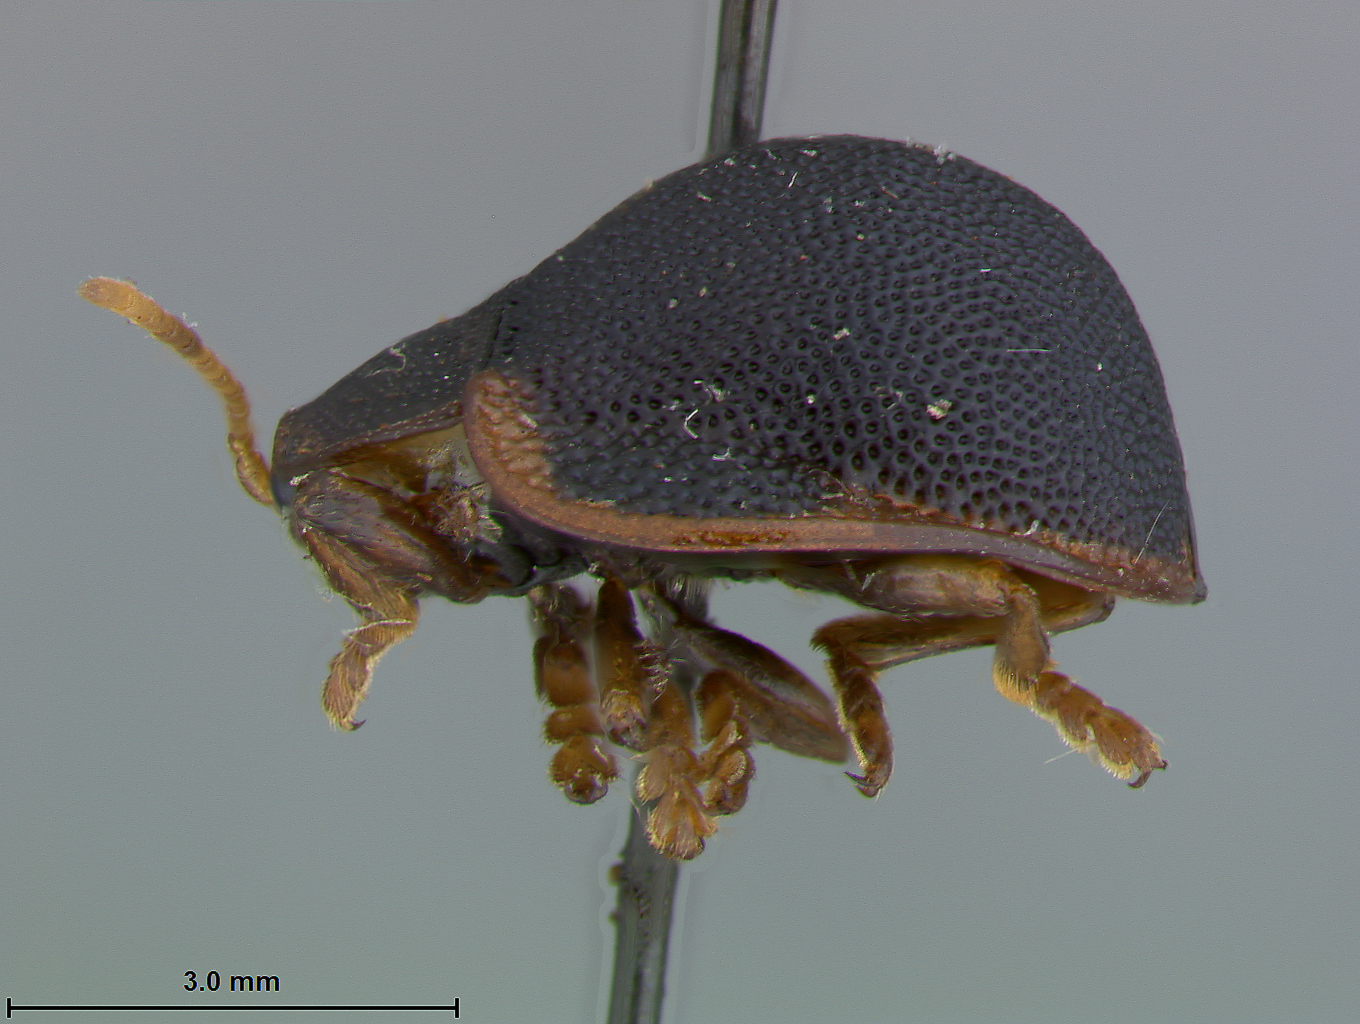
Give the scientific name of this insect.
Stoiba marginata
